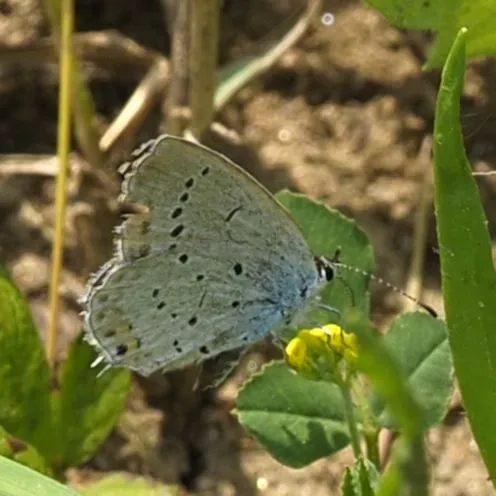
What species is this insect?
Cupido argiades (also Elkalyce argiades)
